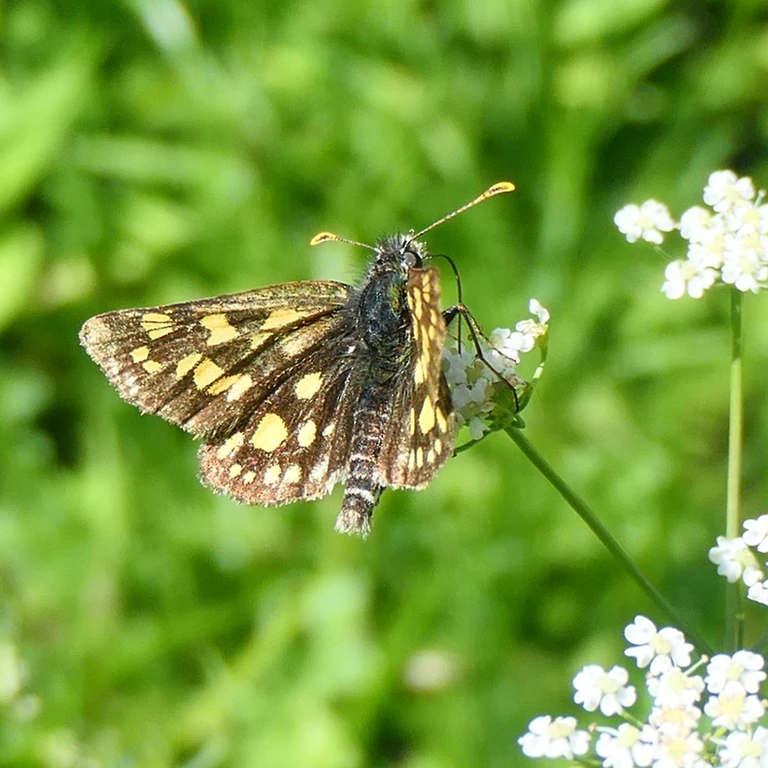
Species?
Carterocephalus palaemon
